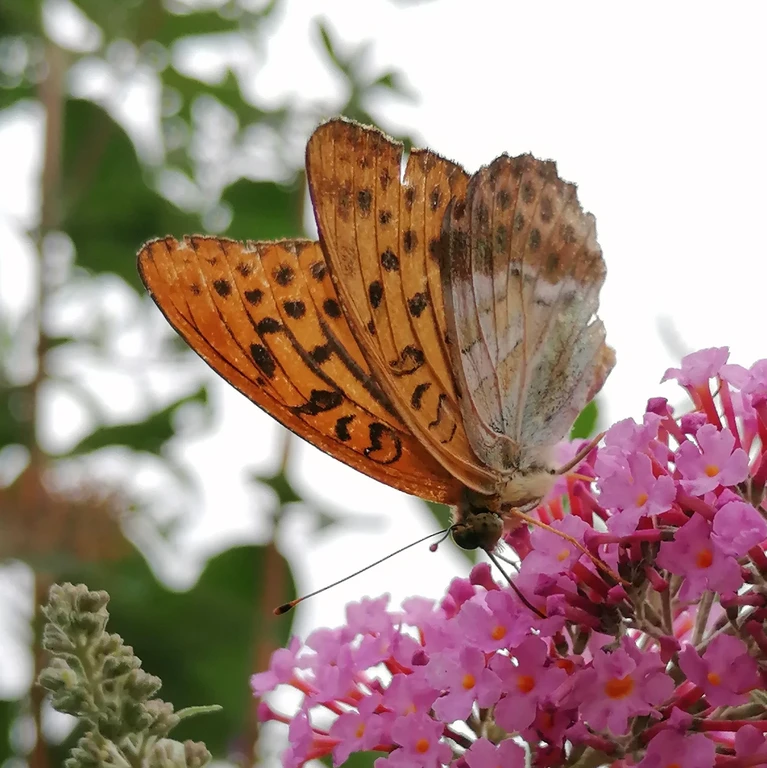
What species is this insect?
Argynnis paphia
